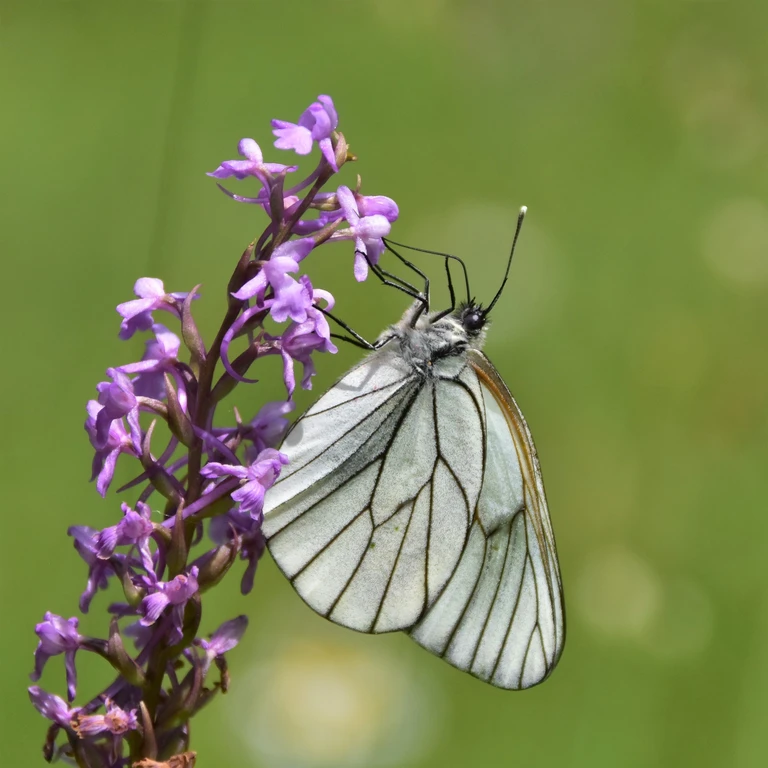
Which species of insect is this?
Aporia crataegi
